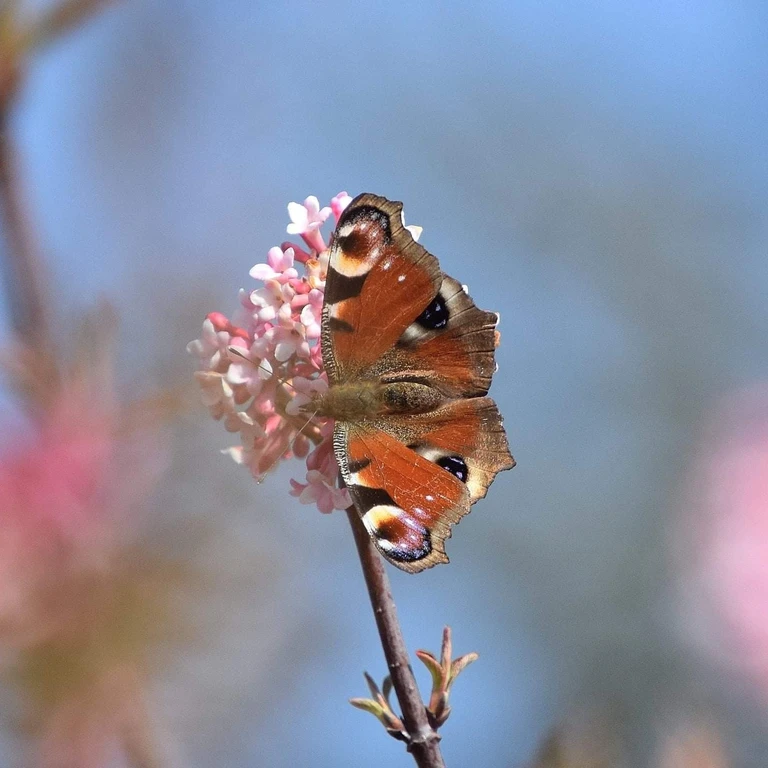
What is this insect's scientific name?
Aglais io
